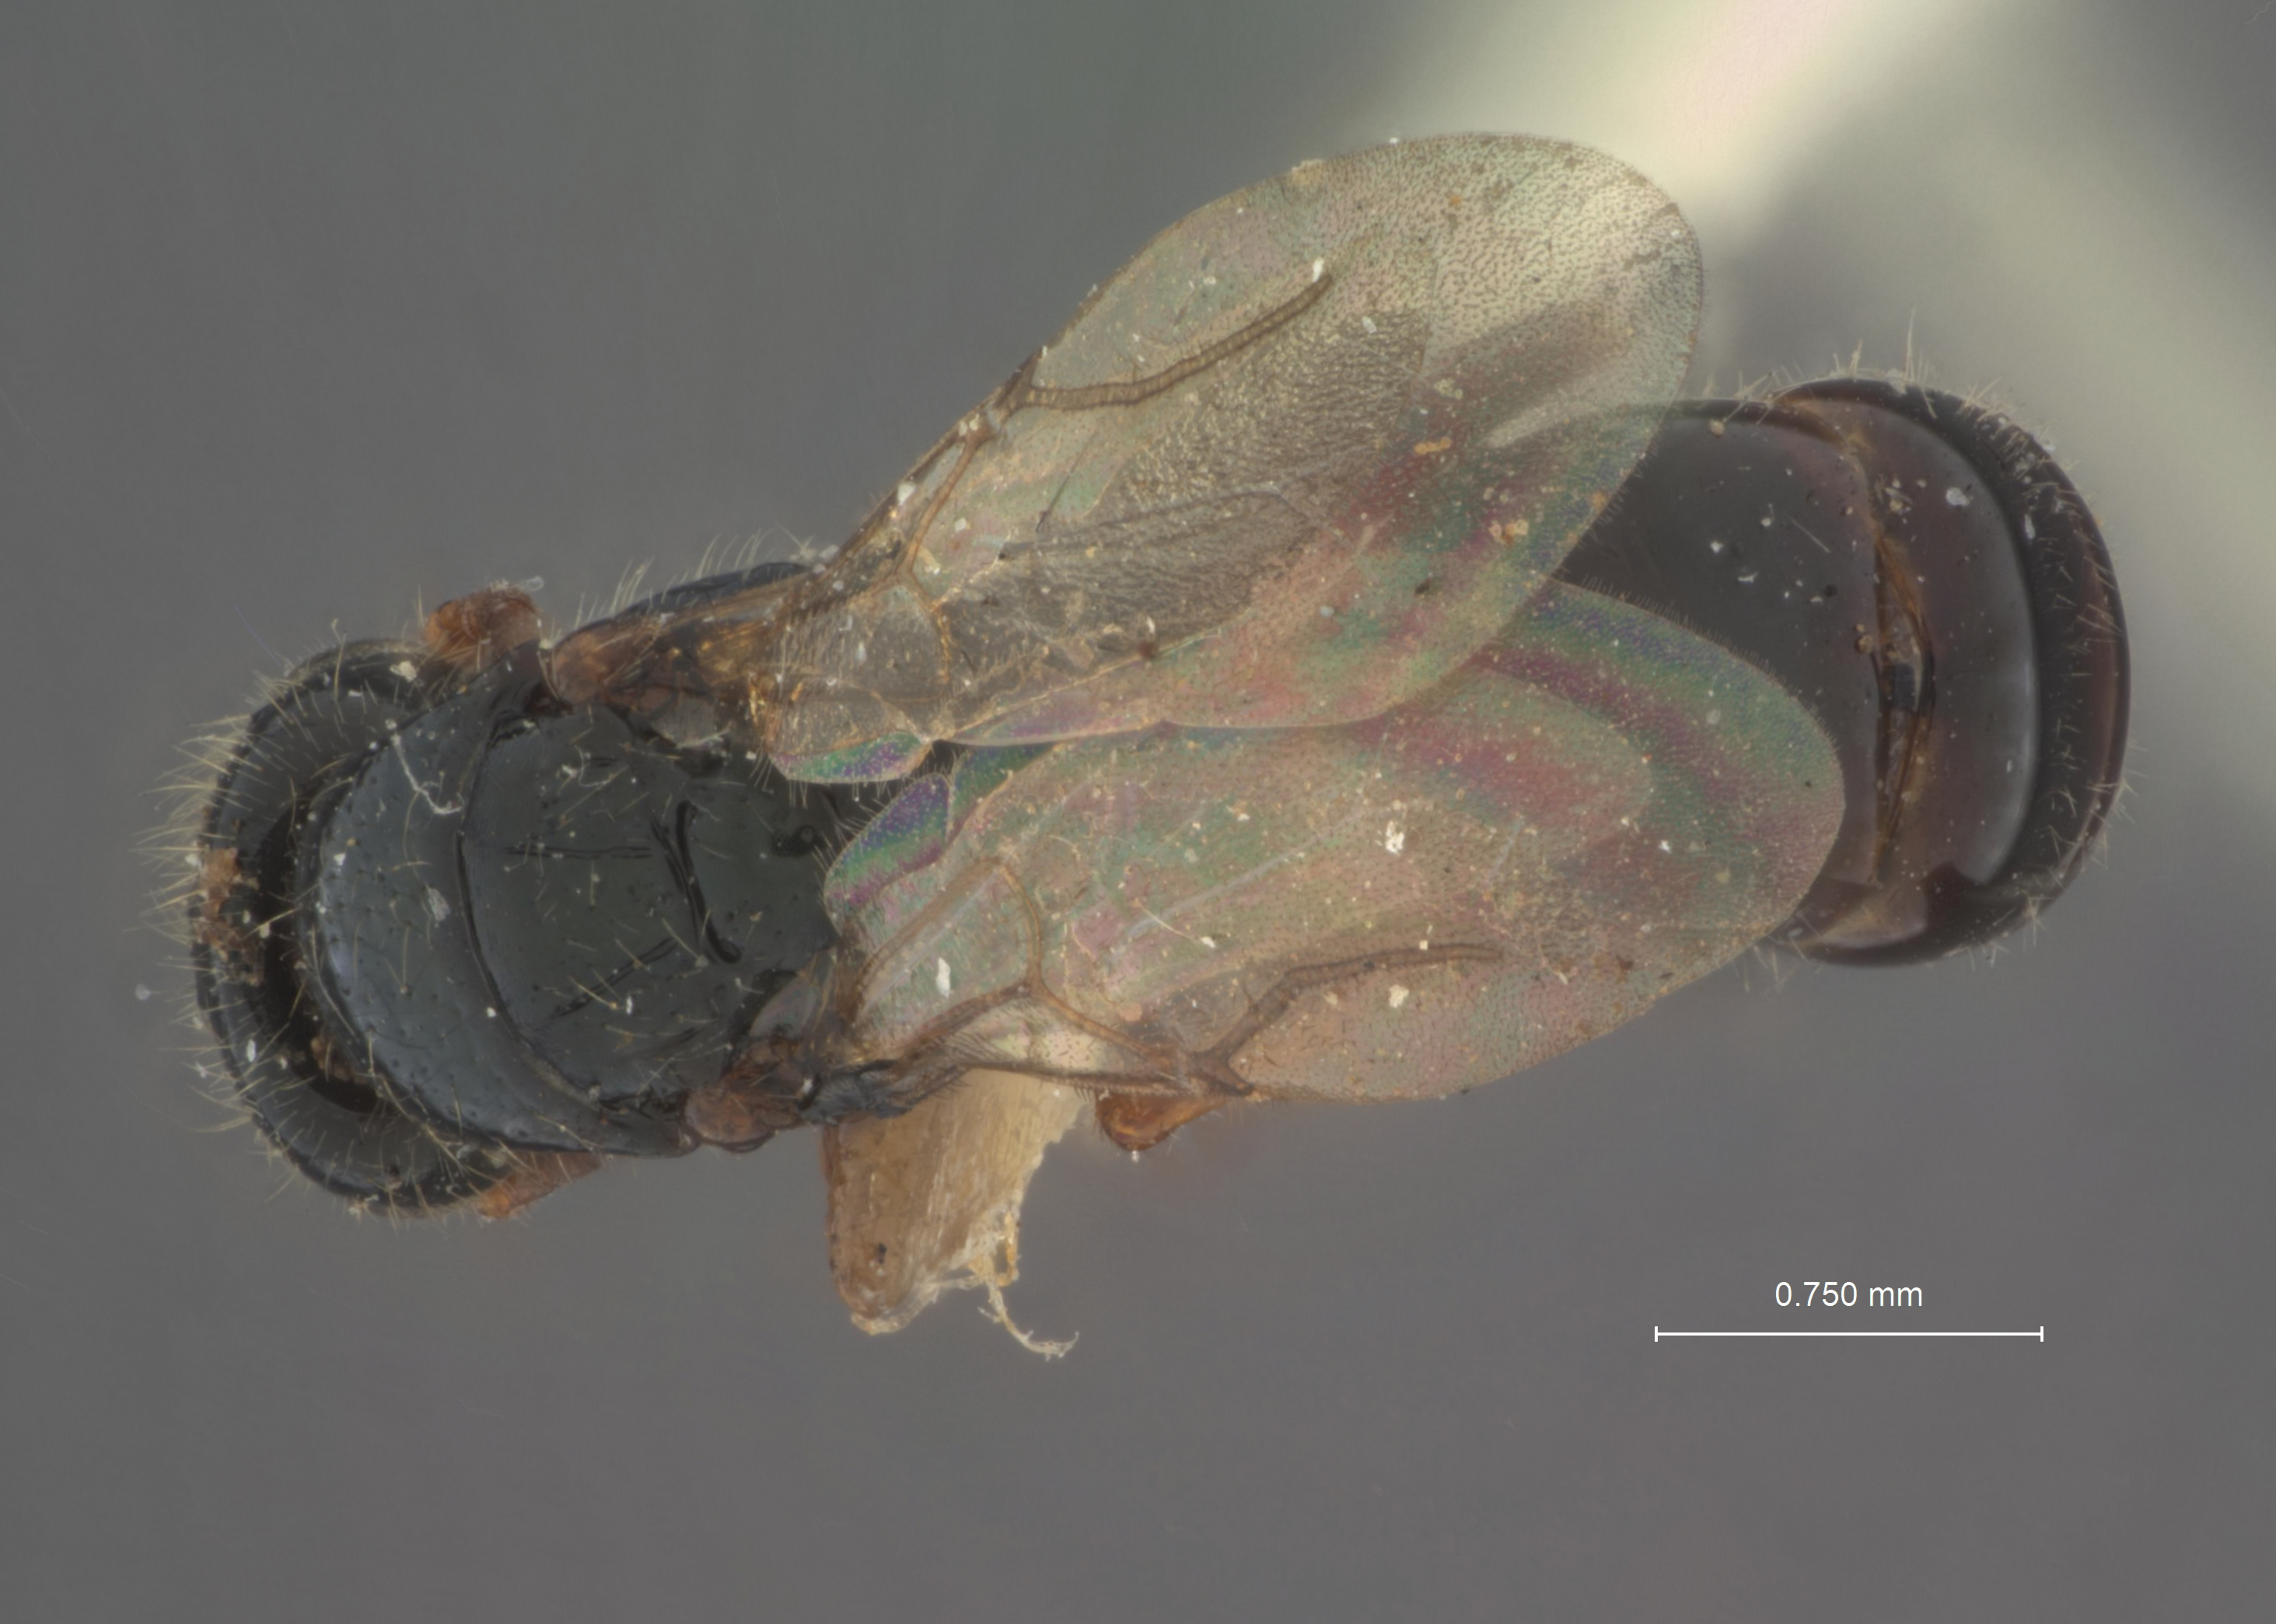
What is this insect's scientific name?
Rhabdepyris bridwelli
